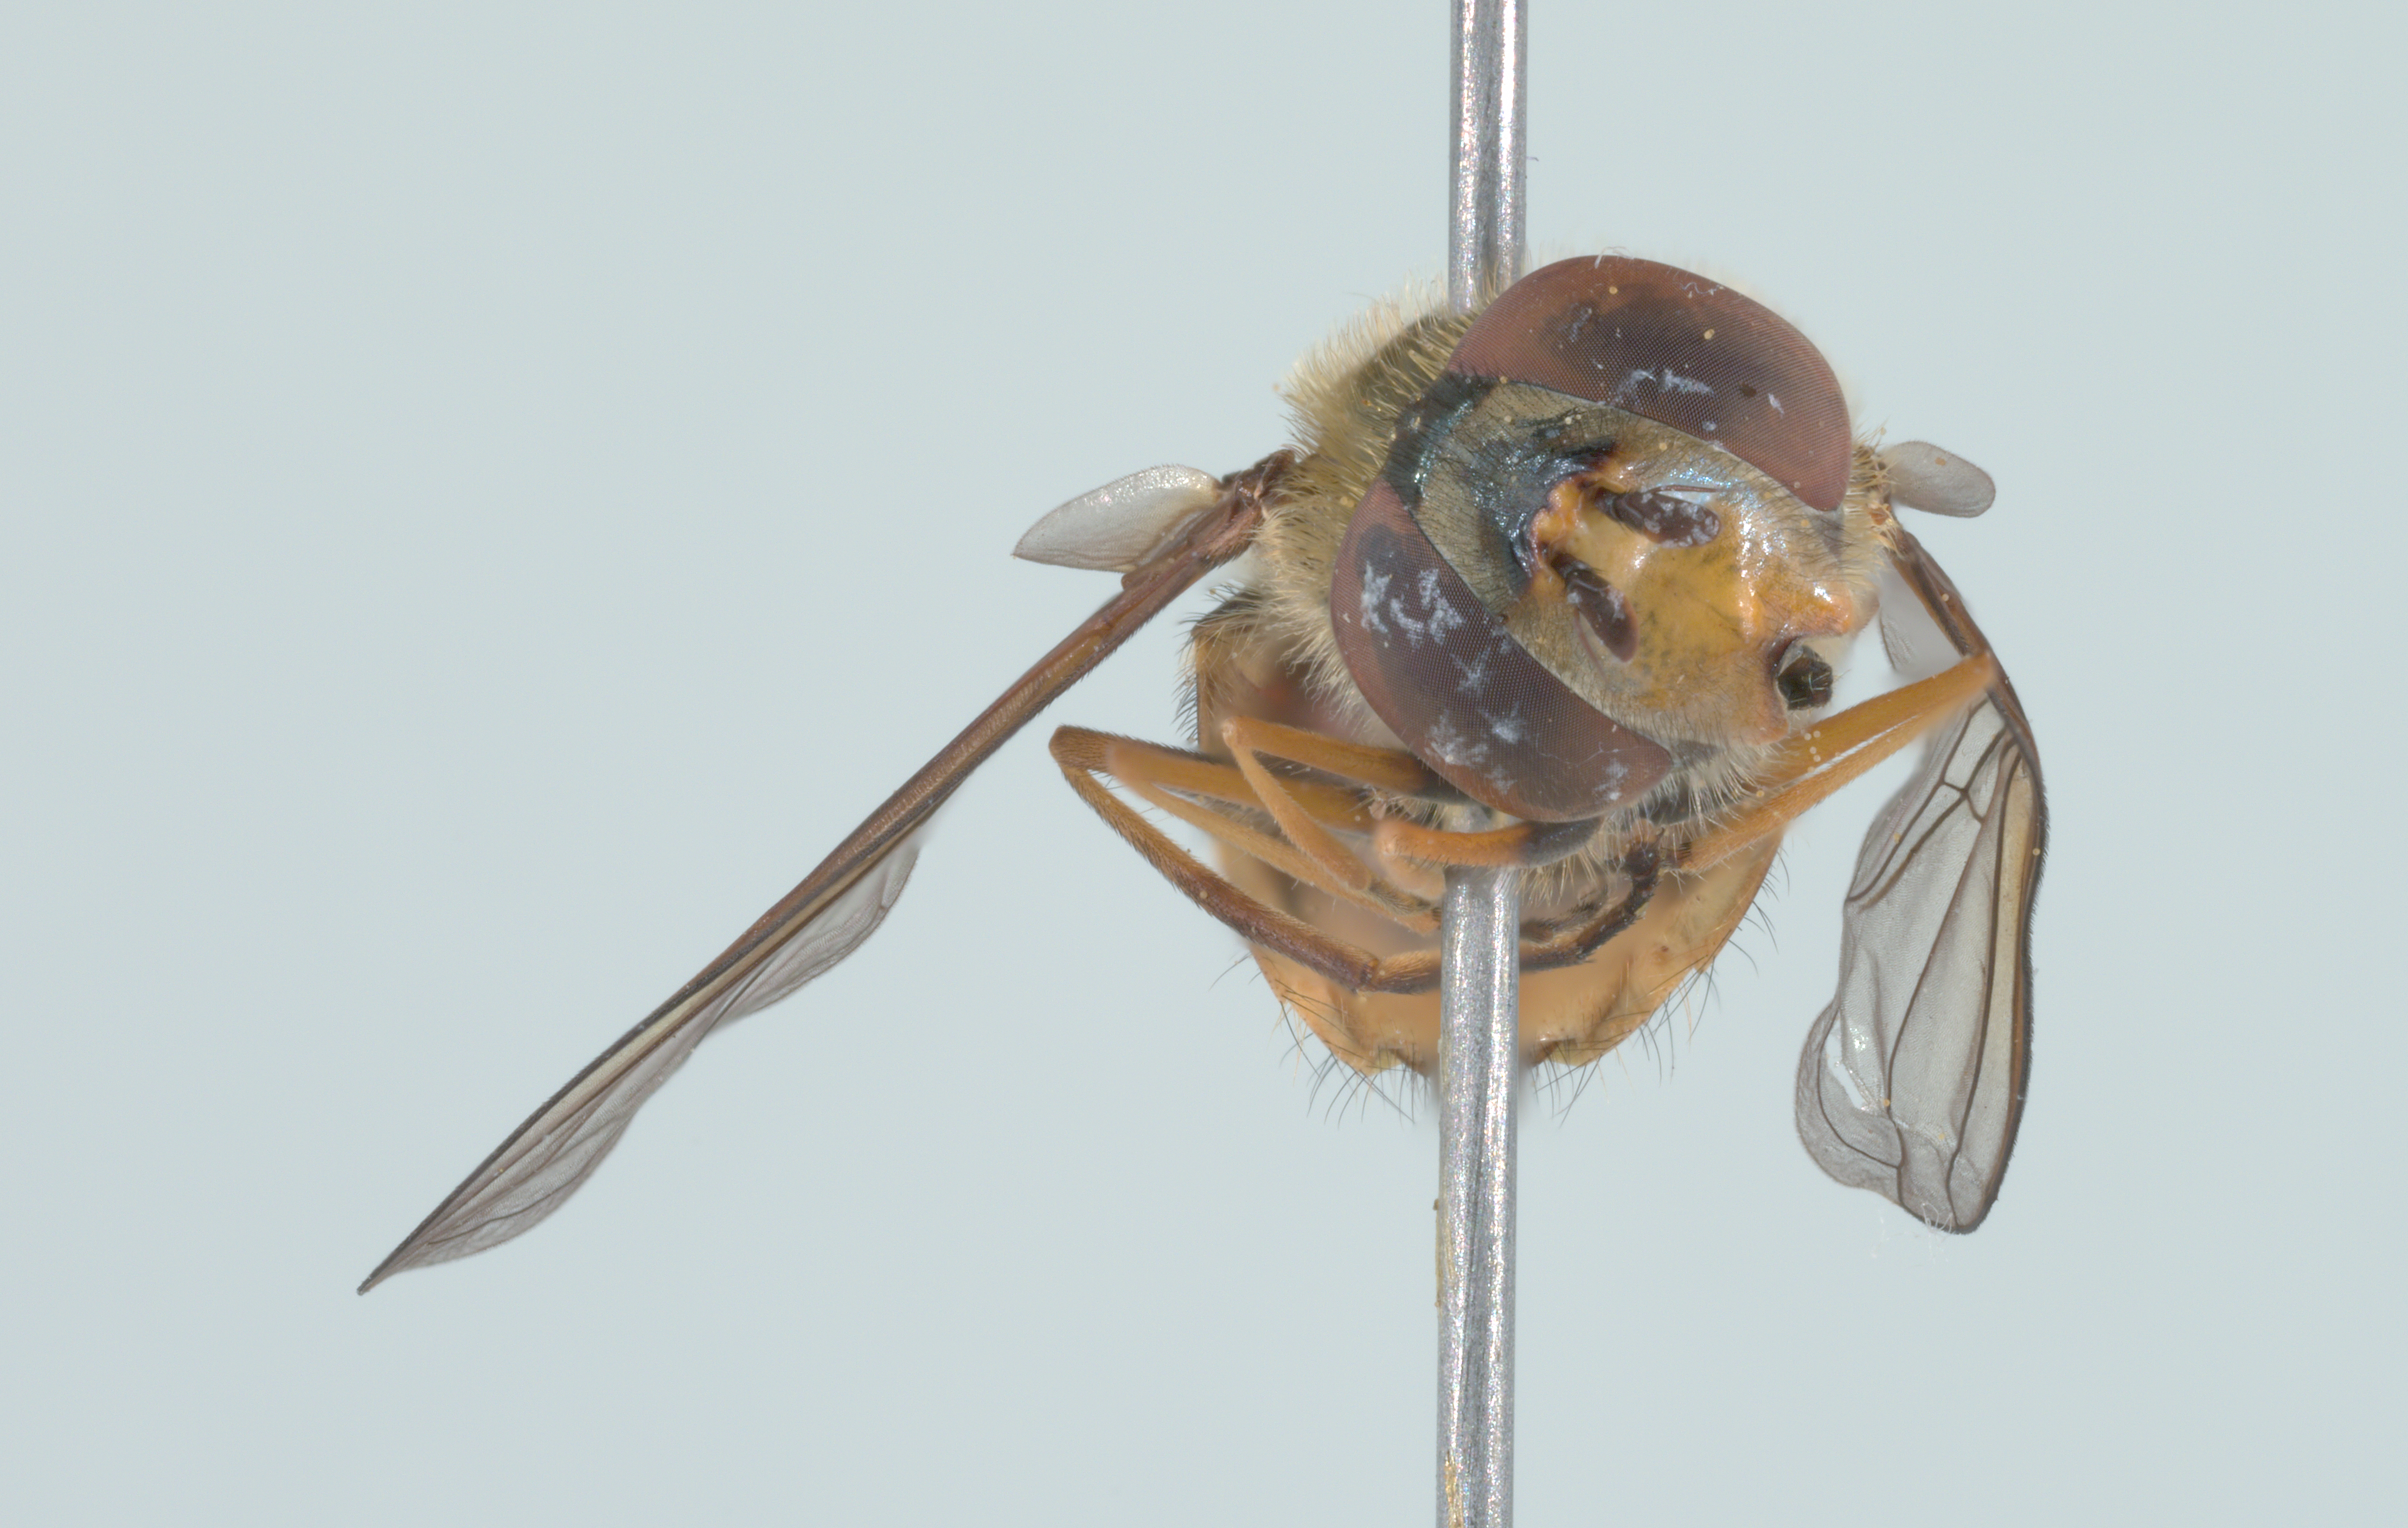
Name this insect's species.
Syrphus torvus
